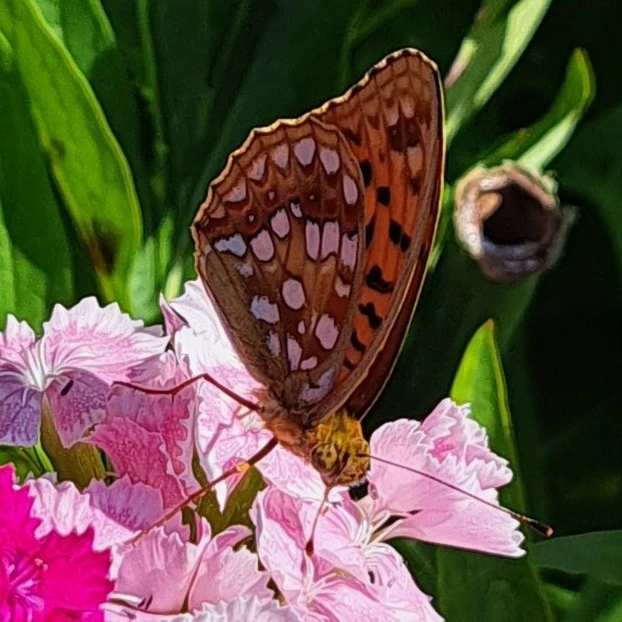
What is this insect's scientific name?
Fabriciana adippe
